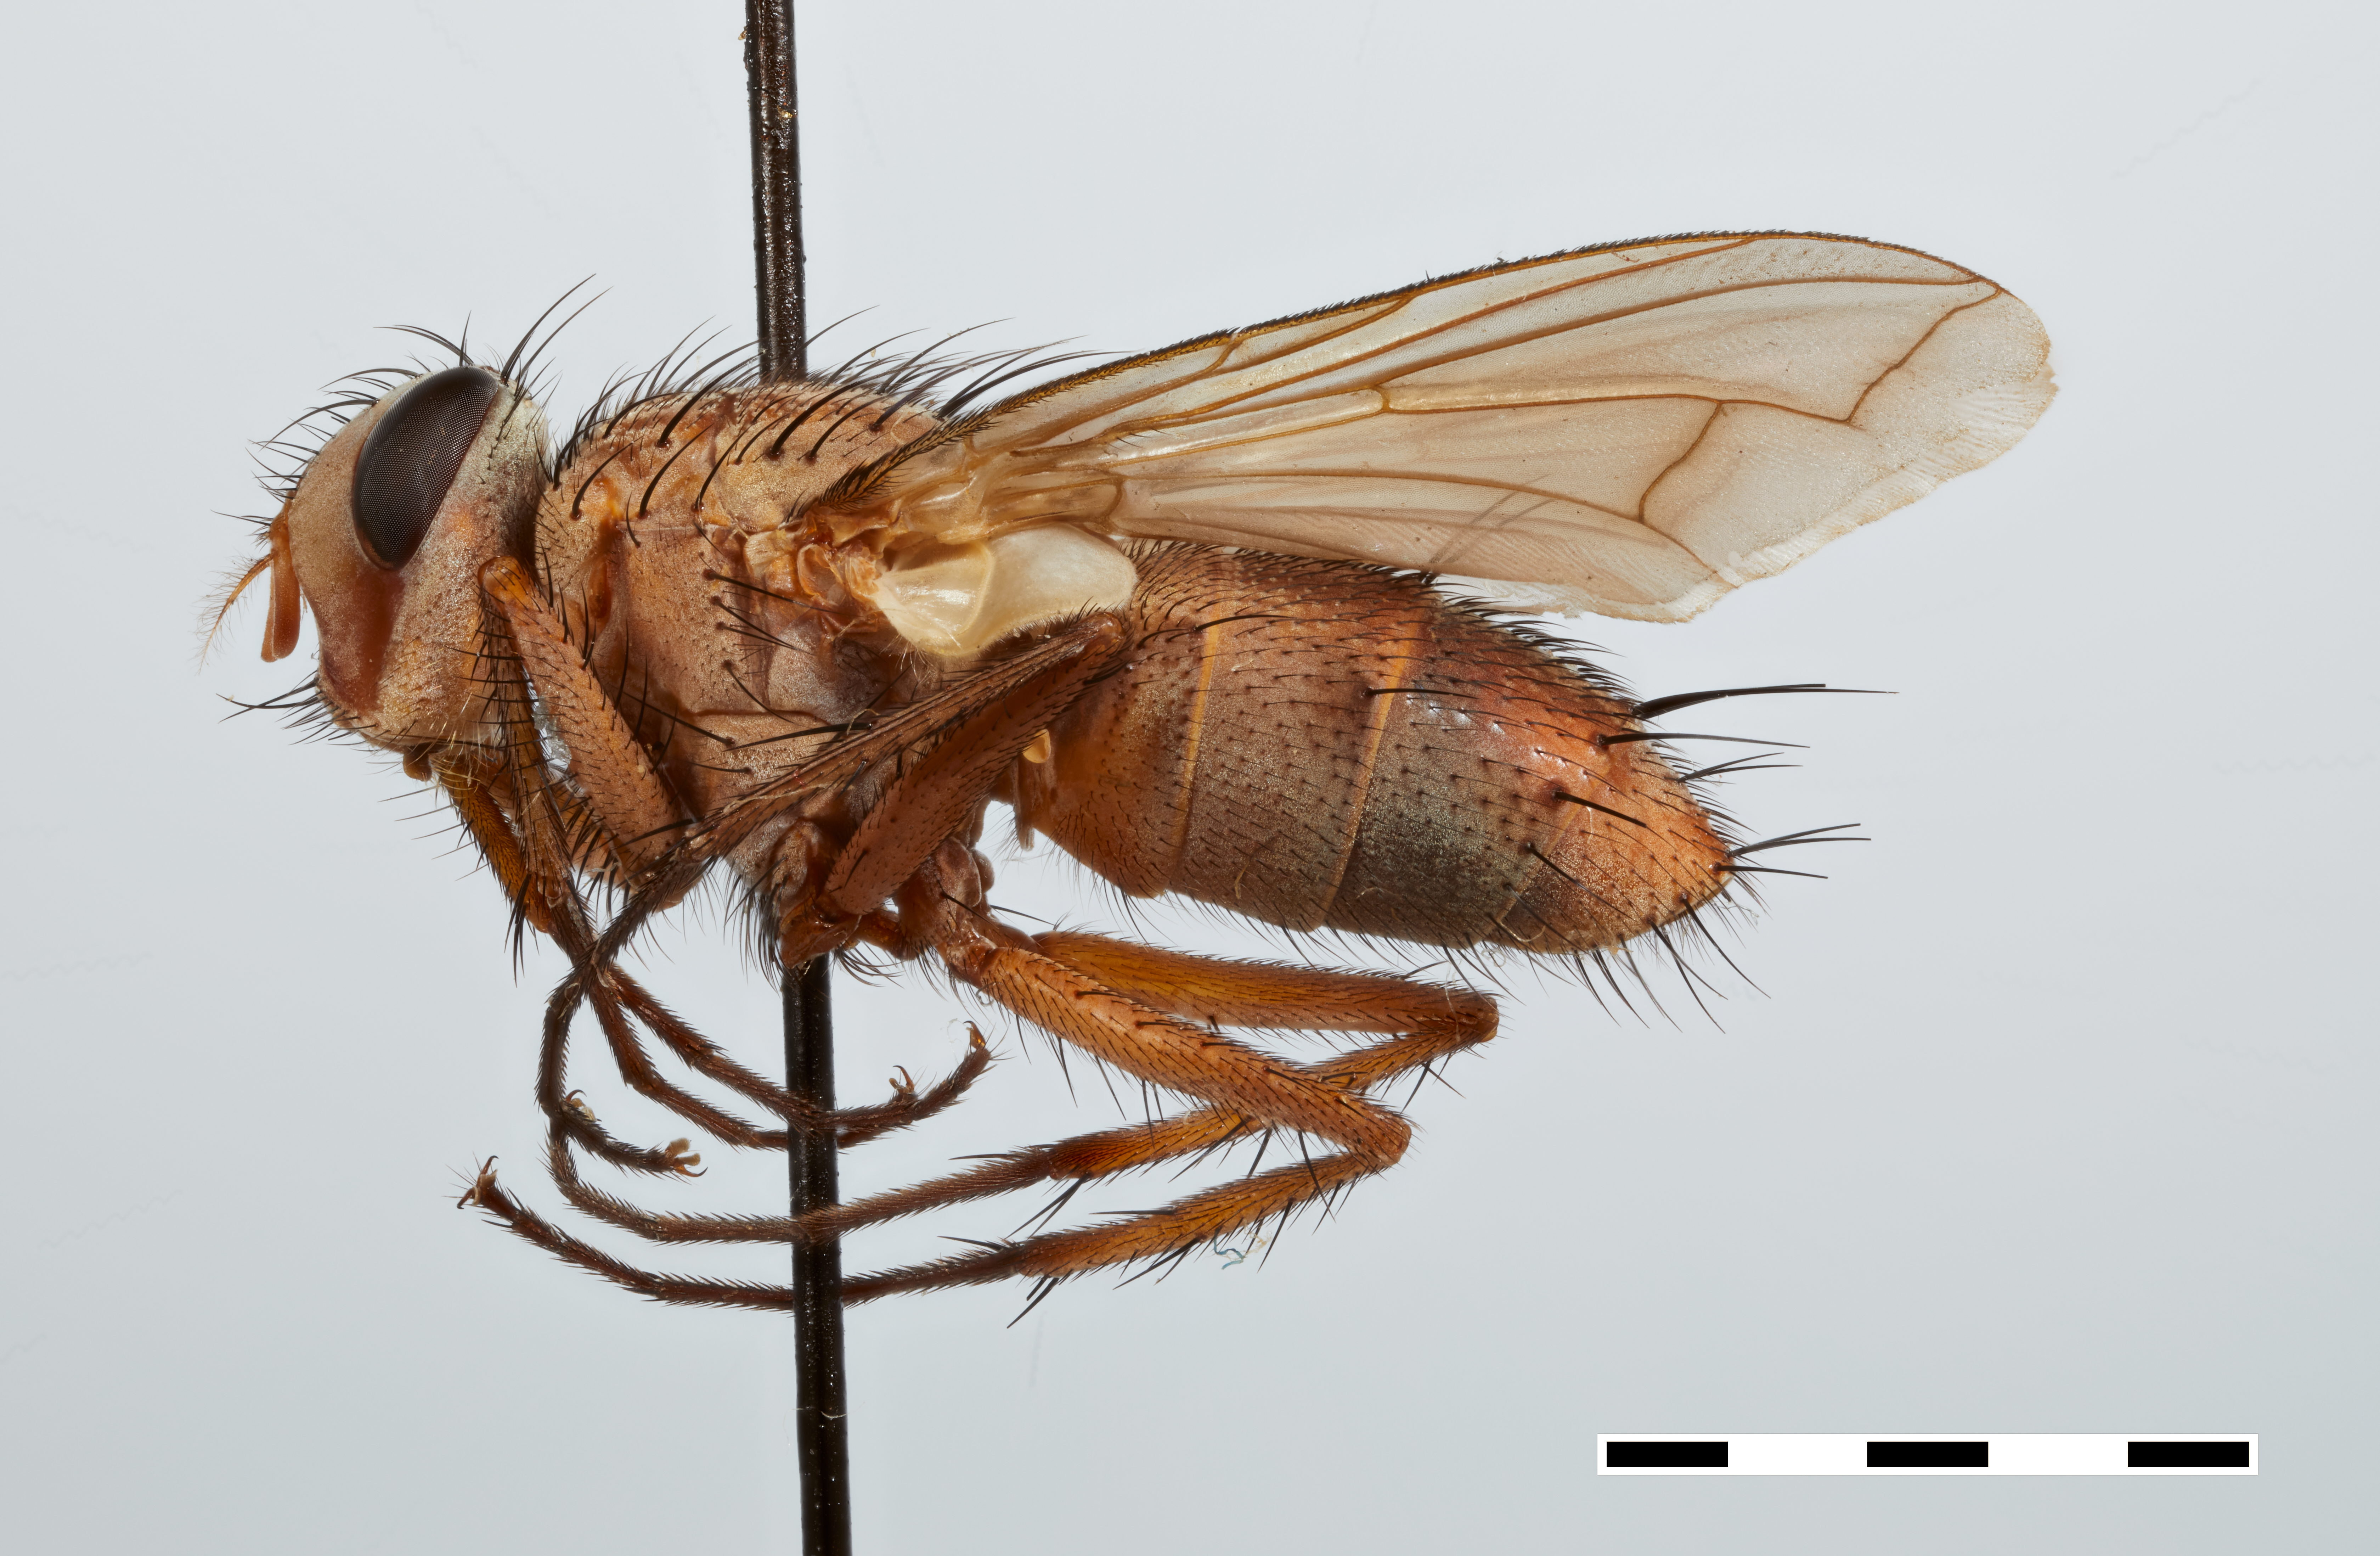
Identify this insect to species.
Zelia wildermuthii
